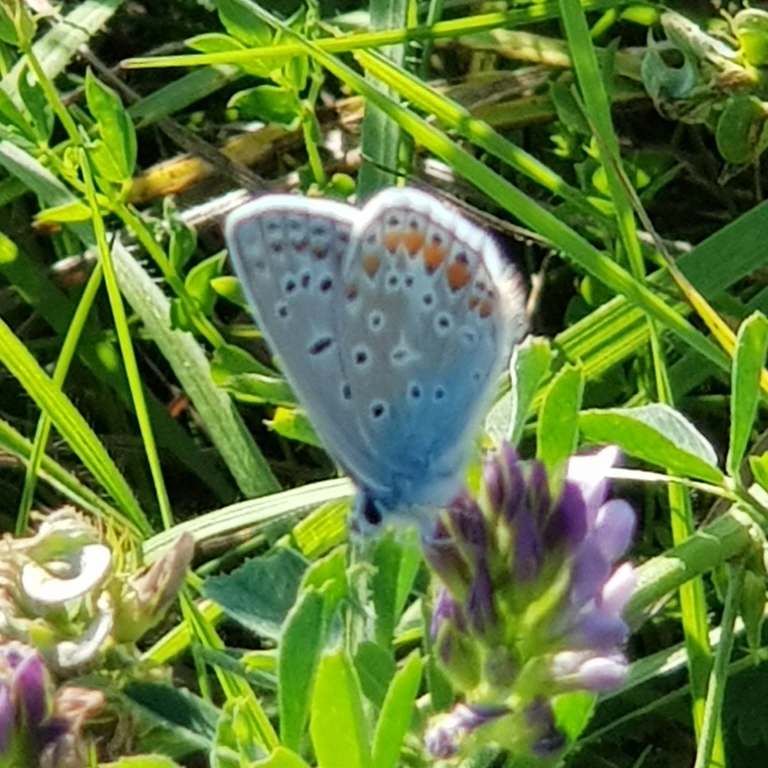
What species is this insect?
Polyommatus icarus
